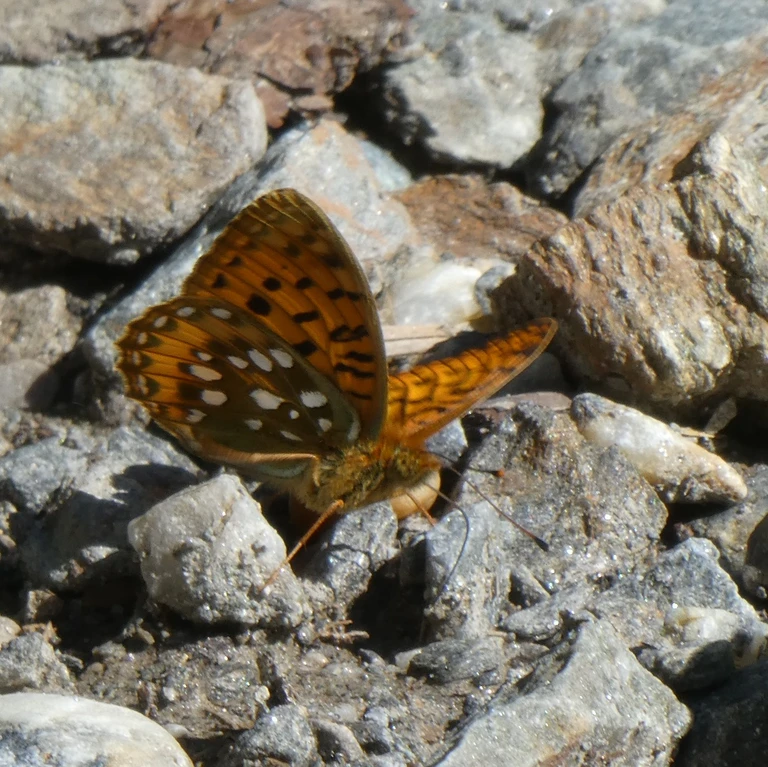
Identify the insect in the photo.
Speyeria aglaja
